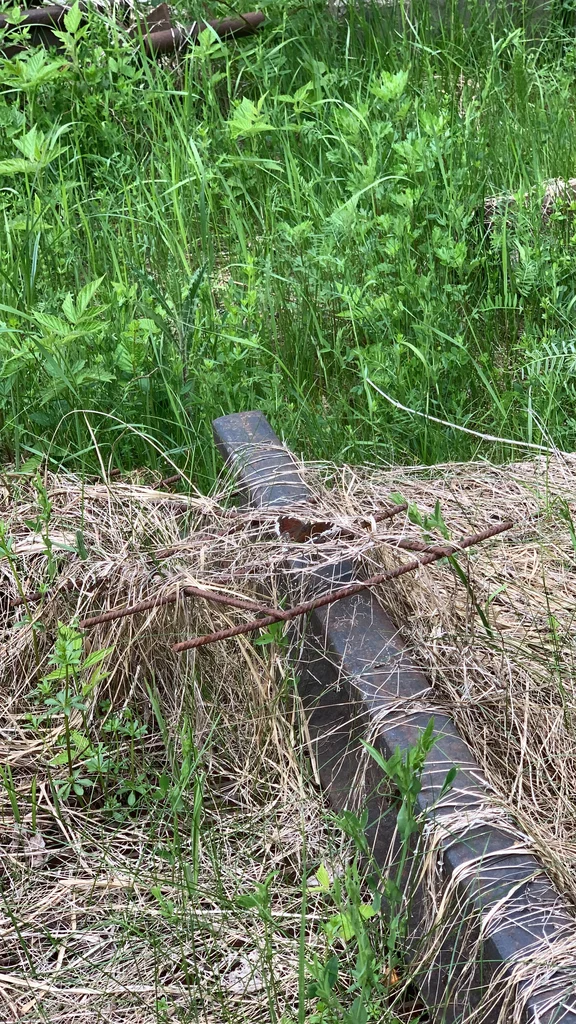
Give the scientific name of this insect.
Nymphalis antiopa
